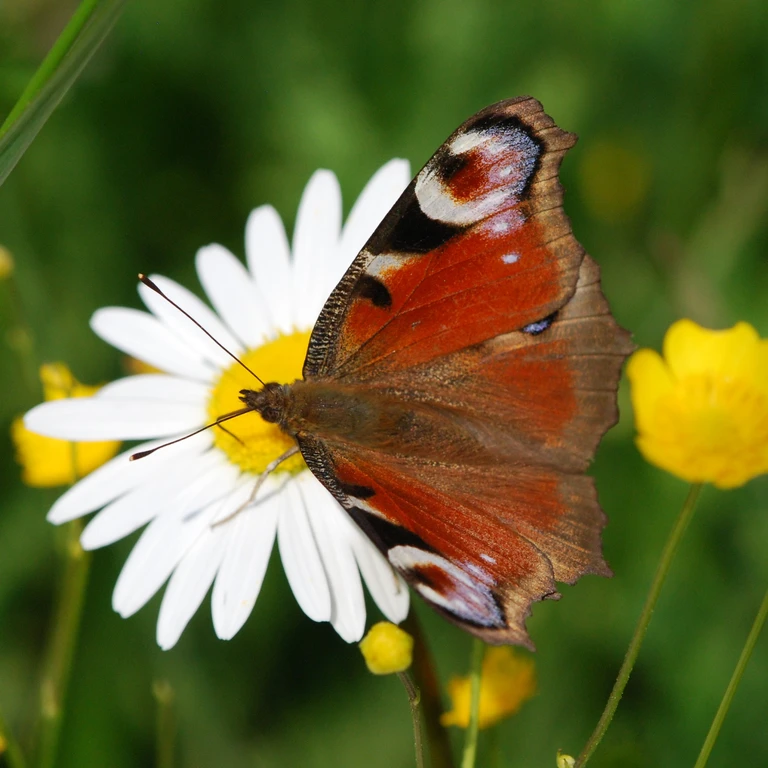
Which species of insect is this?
Aglais io
